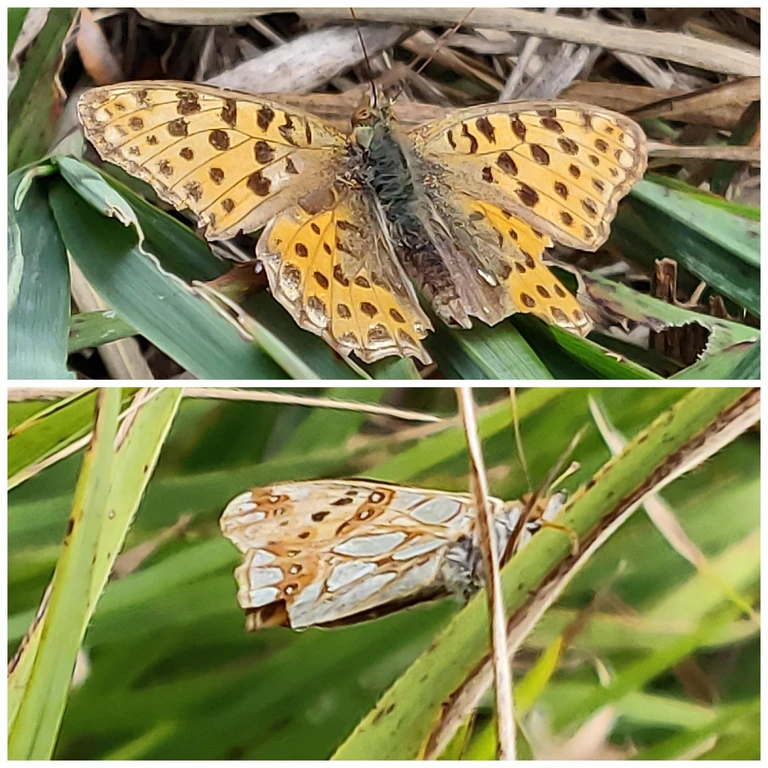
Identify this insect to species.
Issoria lathonia
